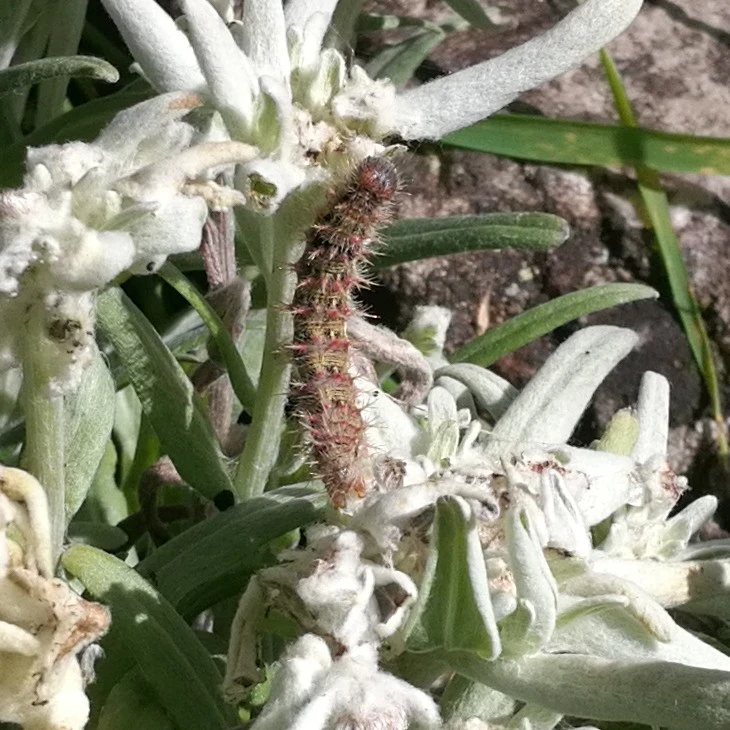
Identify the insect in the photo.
Vanessa cardui
